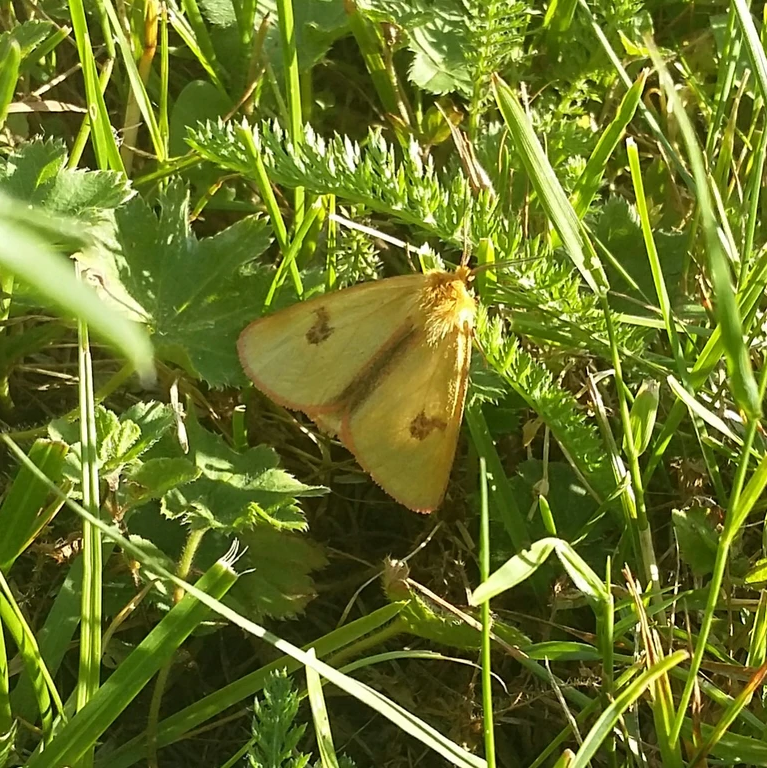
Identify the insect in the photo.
Diacrisia sannio
